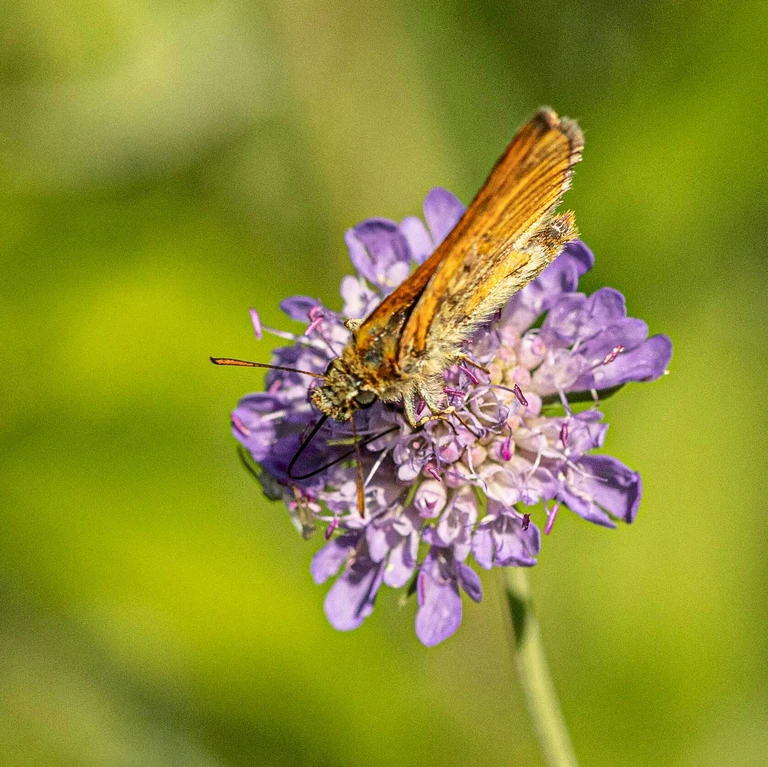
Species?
Ochlodes sylvanus (also Ochlodes venata)
